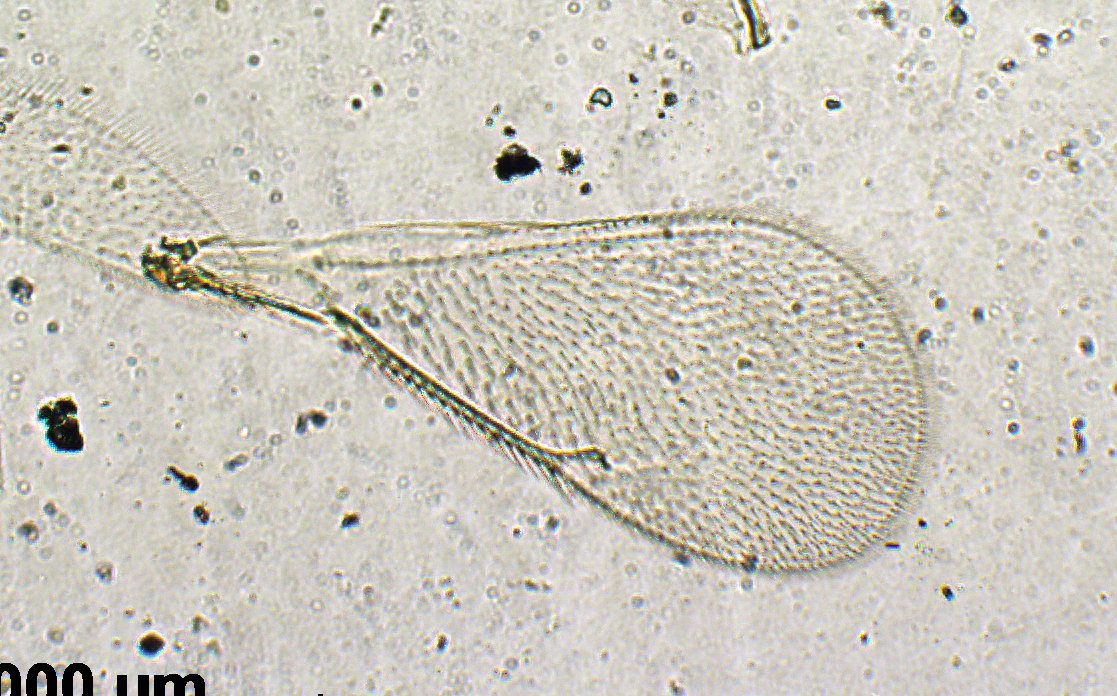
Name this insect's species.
Tetrastichus shencottensis
